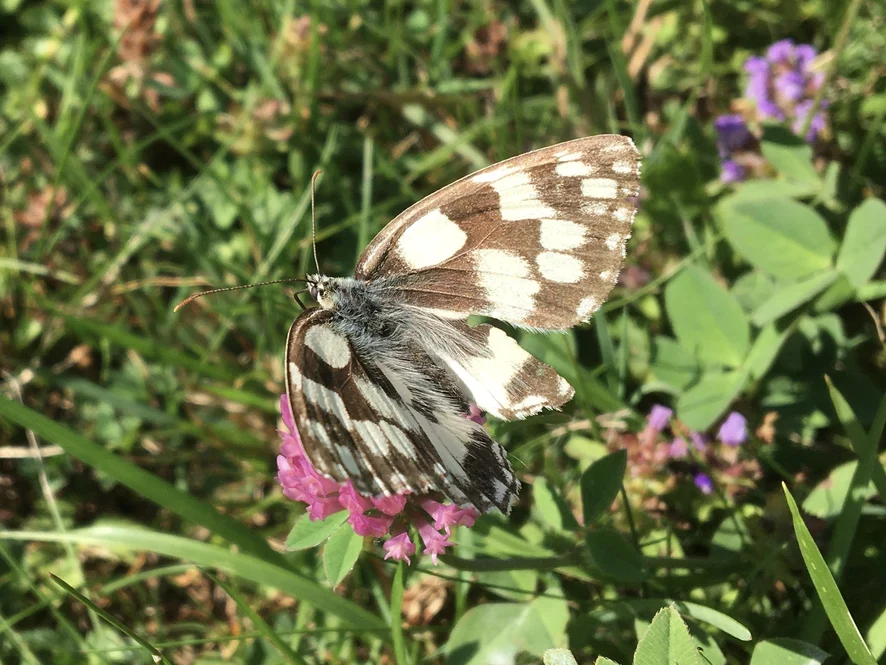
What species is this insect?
Melanargia galathea
